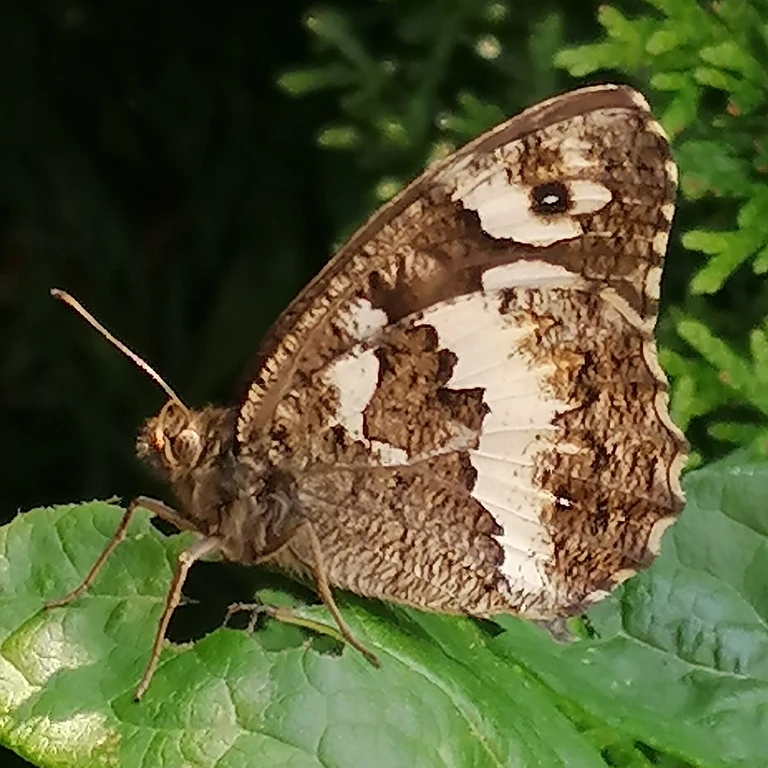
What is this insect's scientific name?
Brintesia circe
